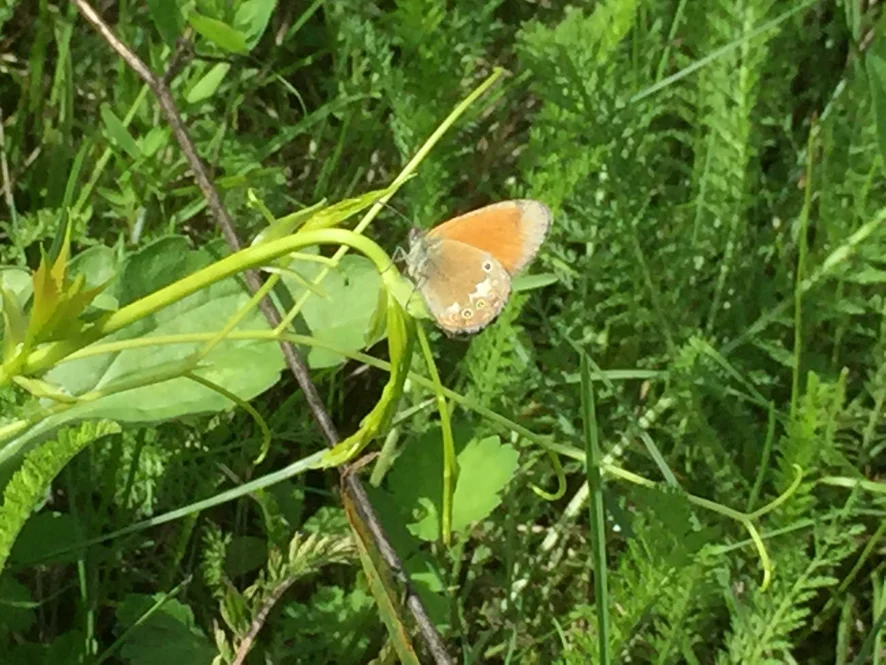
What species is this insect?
Coenonympha glycerion (also Coenonympha iphis)
